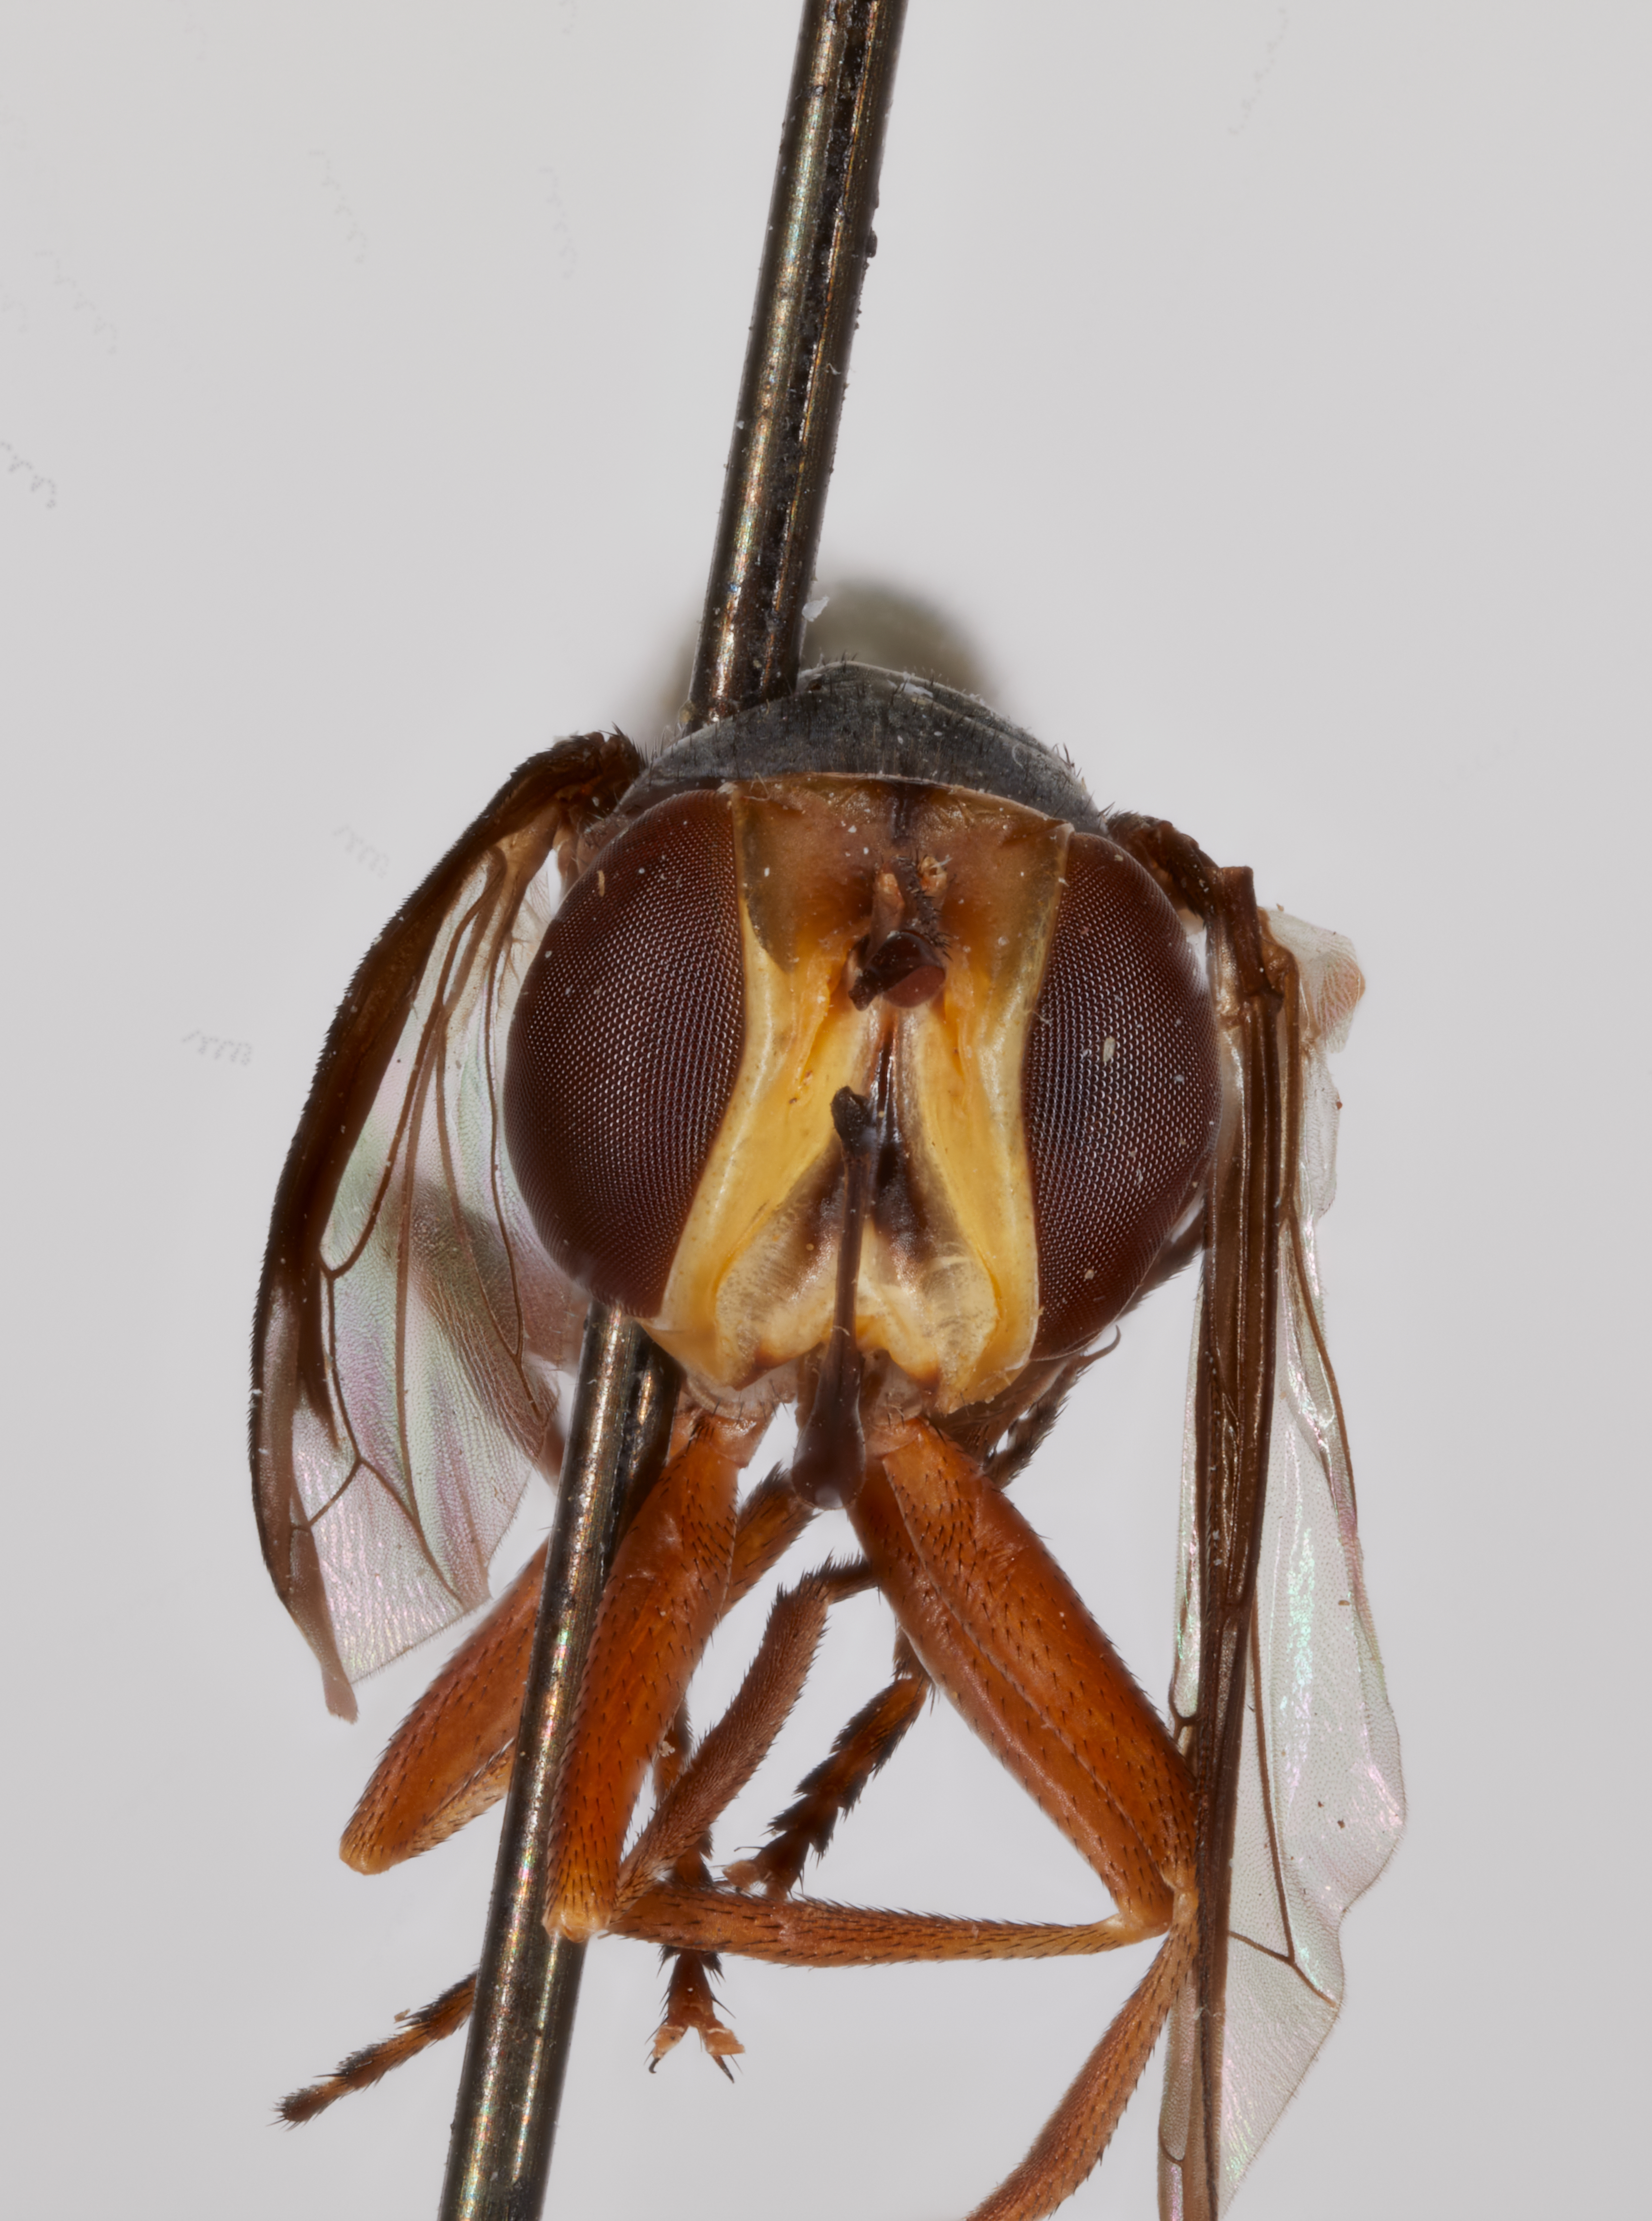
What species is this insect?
Physocephala melana
